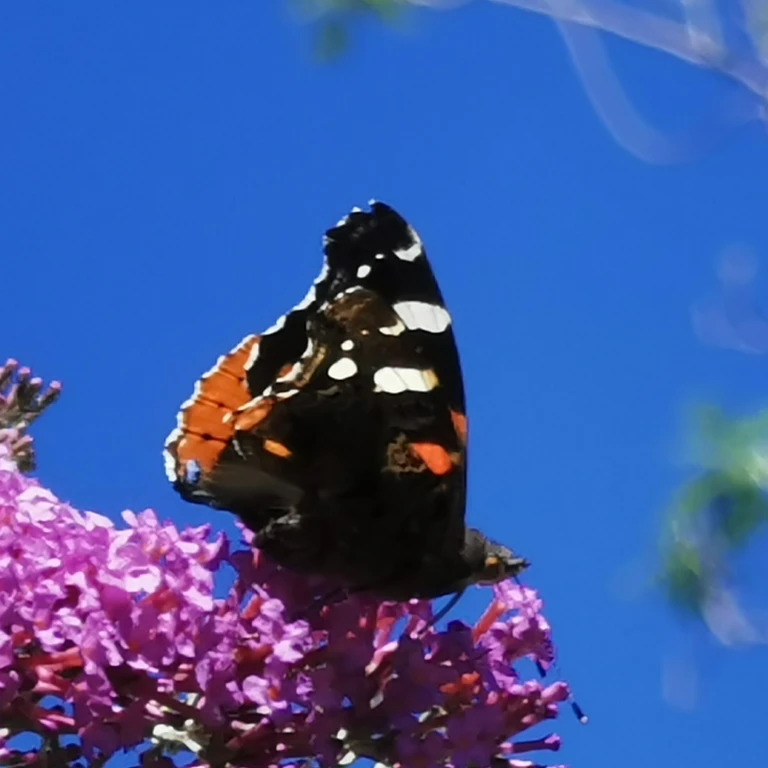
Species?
Vanessa atalanta
